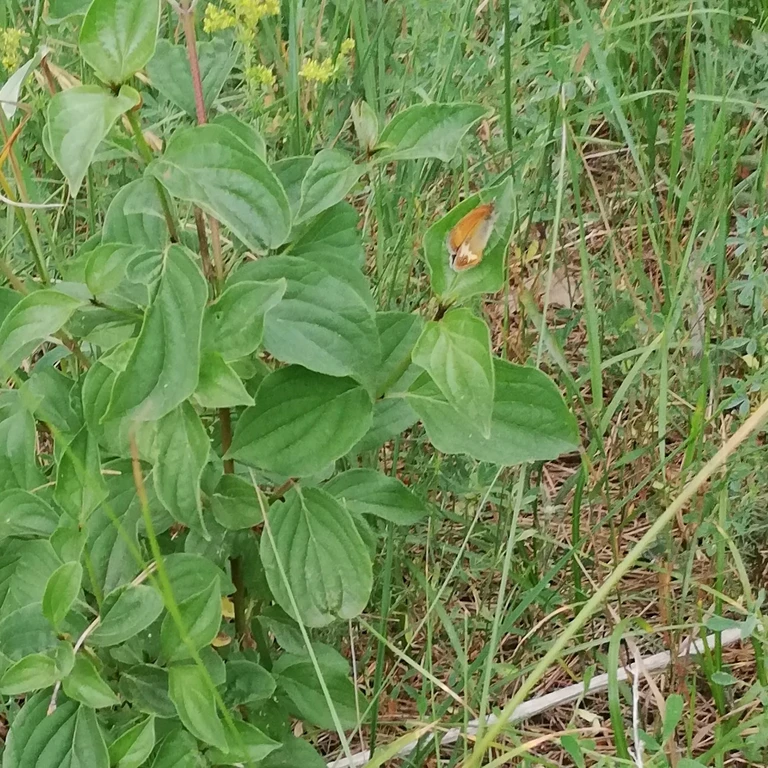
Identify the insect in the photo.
Coenonympha arcania
